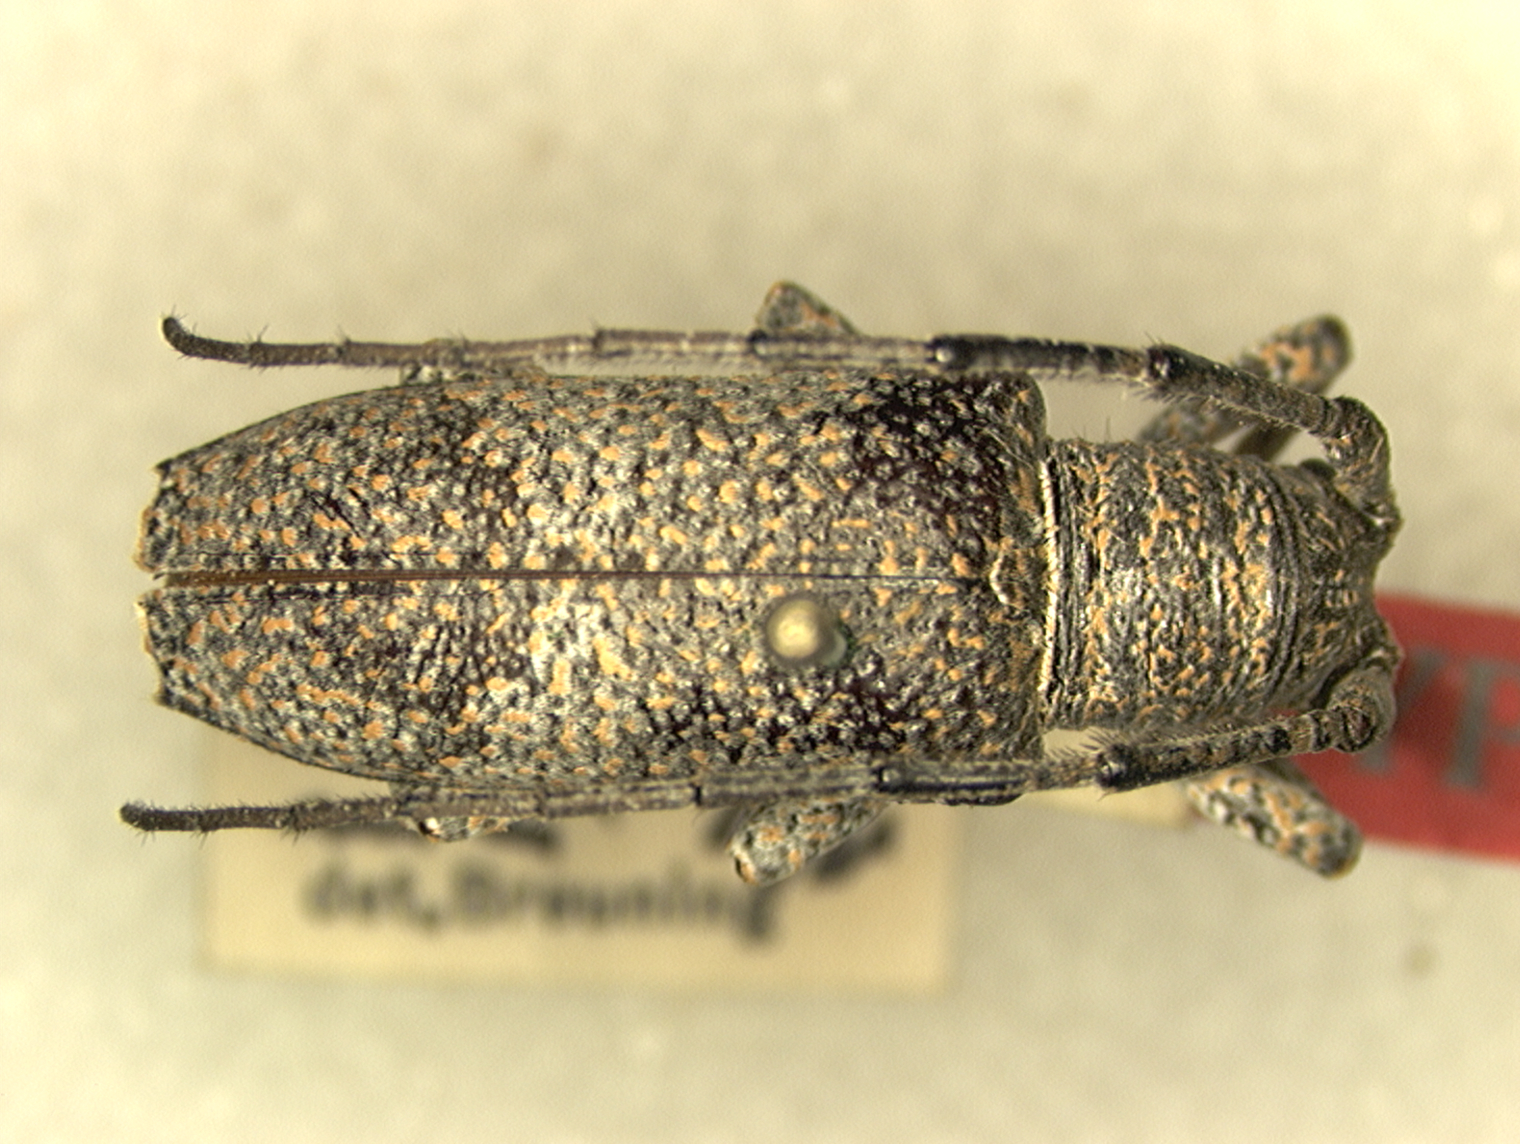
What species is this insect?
Rhytiphora truncata
